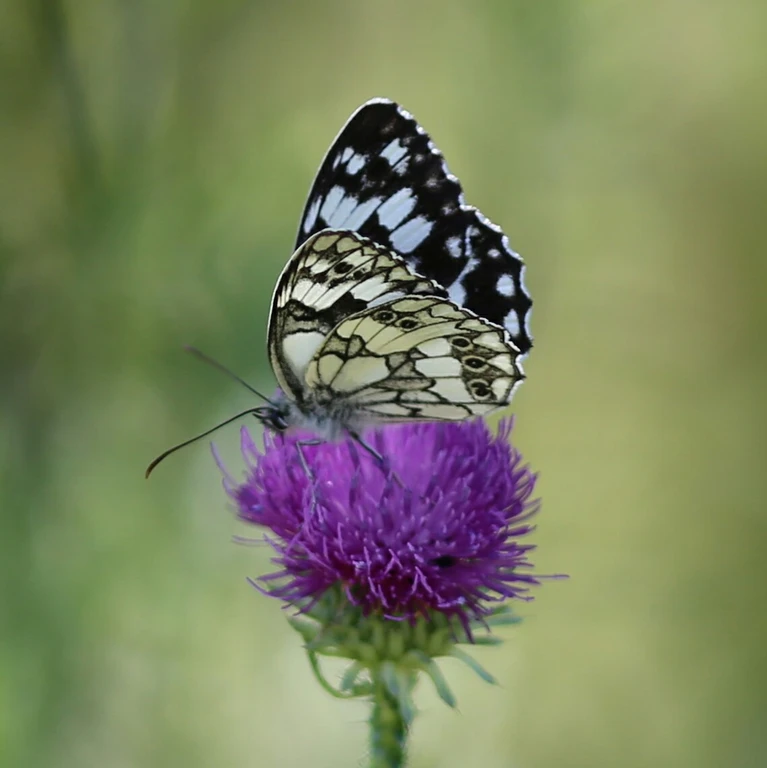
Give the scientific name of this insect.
Melanargia galathea
